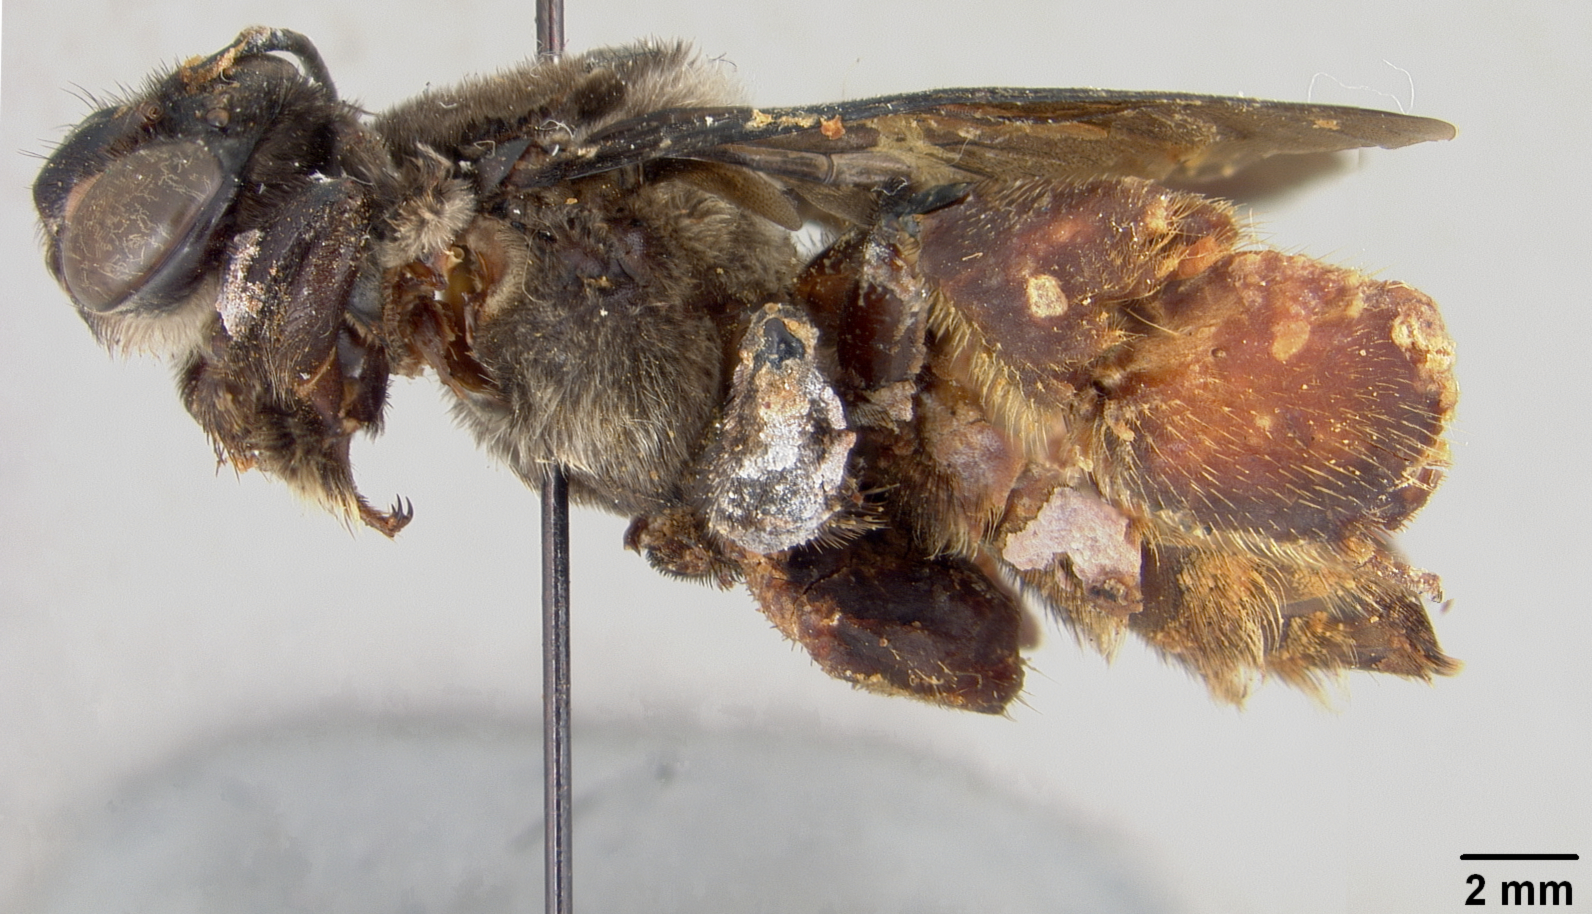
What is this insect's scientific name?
Epicharis conura
